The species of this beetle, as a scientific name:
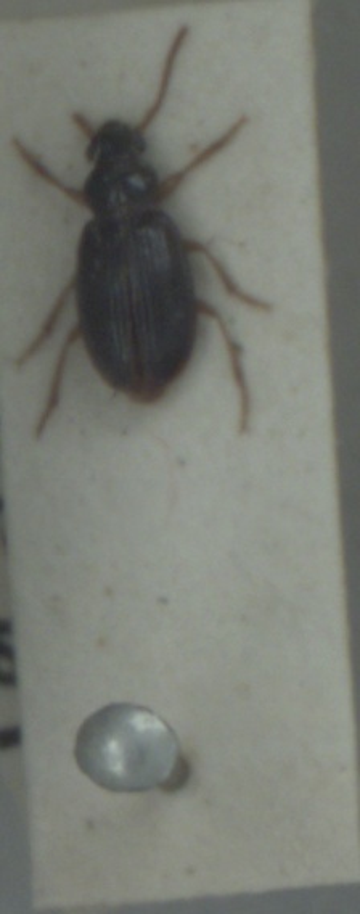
Bradycellus sharpi
